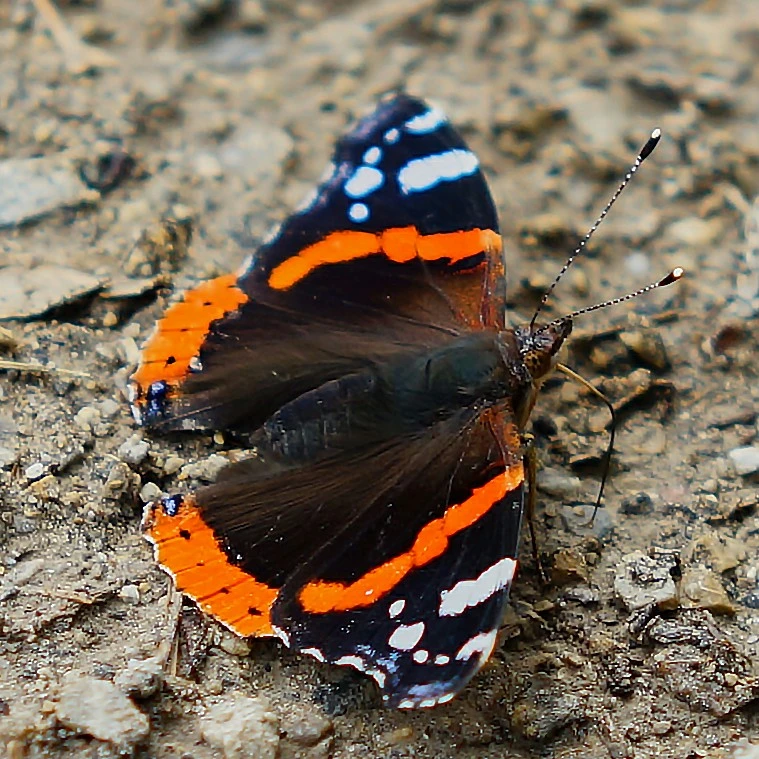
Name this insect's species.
Vanessa atalanta
